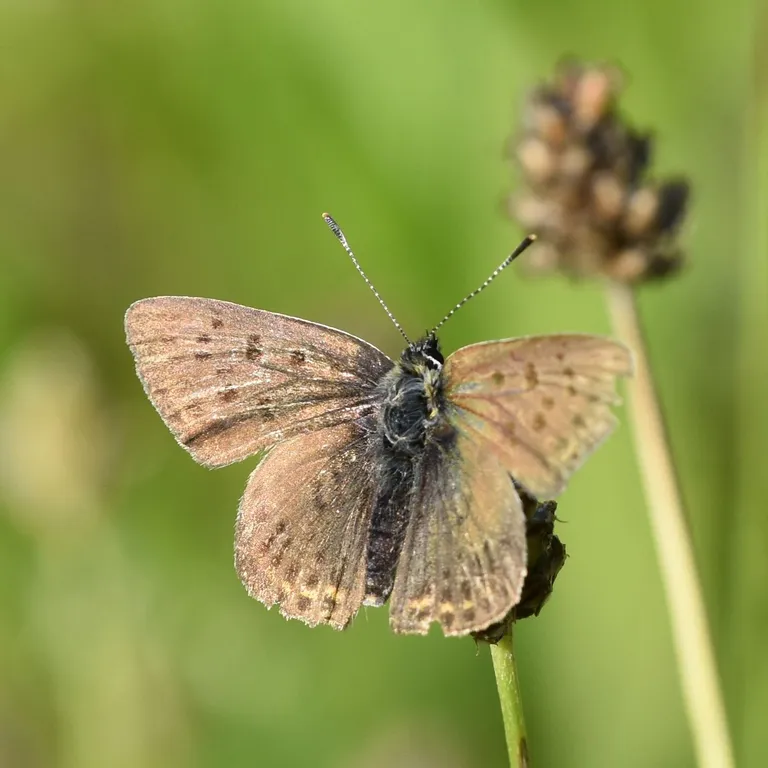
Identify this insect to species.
Lycaena tityrus (also Loweia tityrus)
